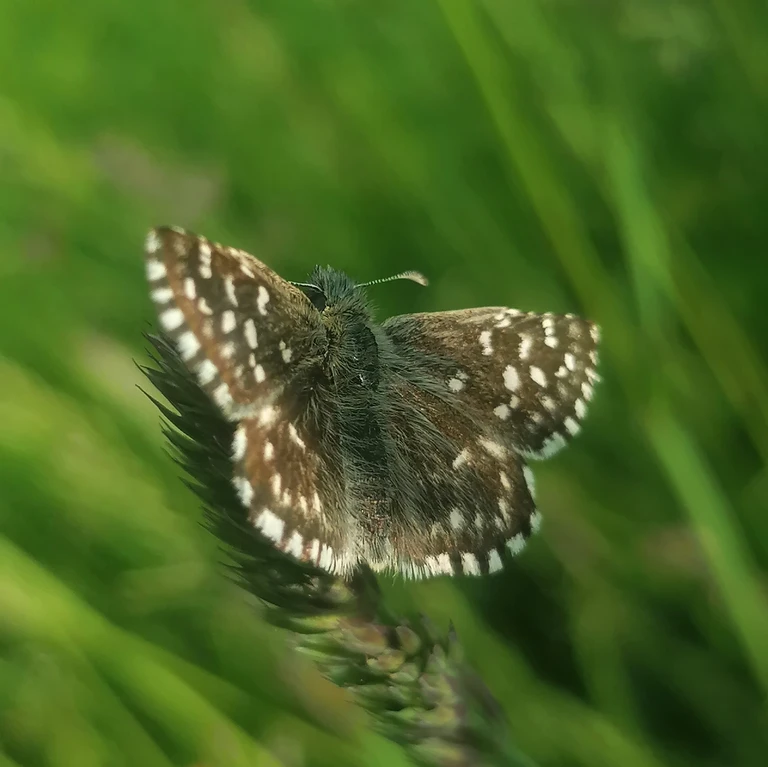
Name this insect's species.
Pyrgus malvae
